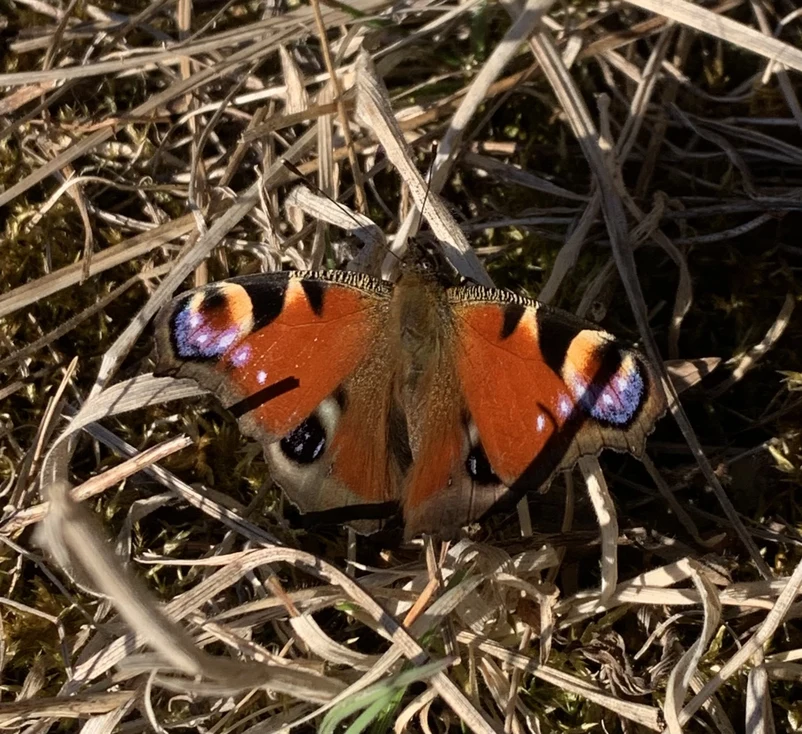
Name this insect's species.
Aglais io
